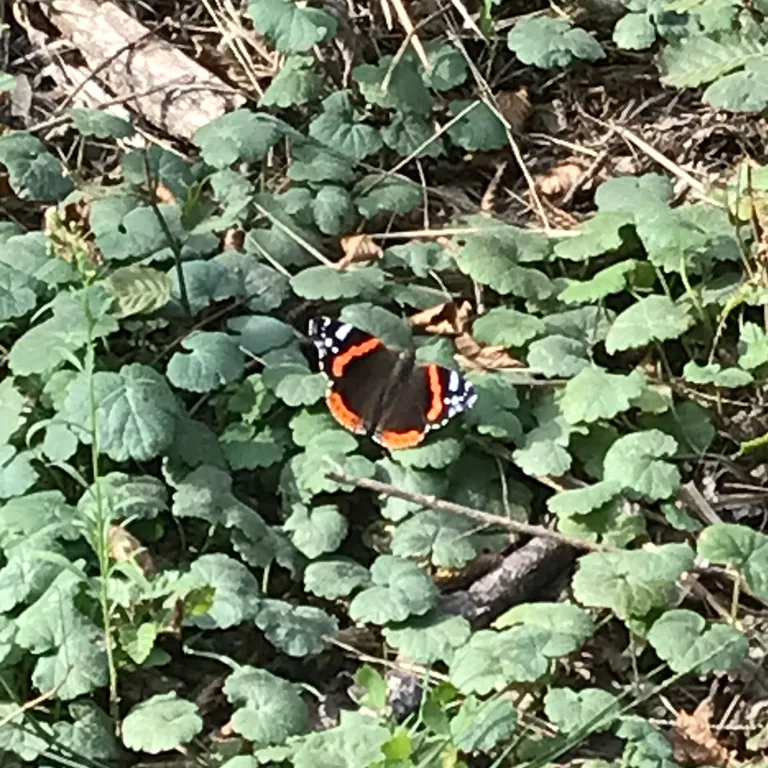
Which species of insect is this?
Vanessa atalanta
